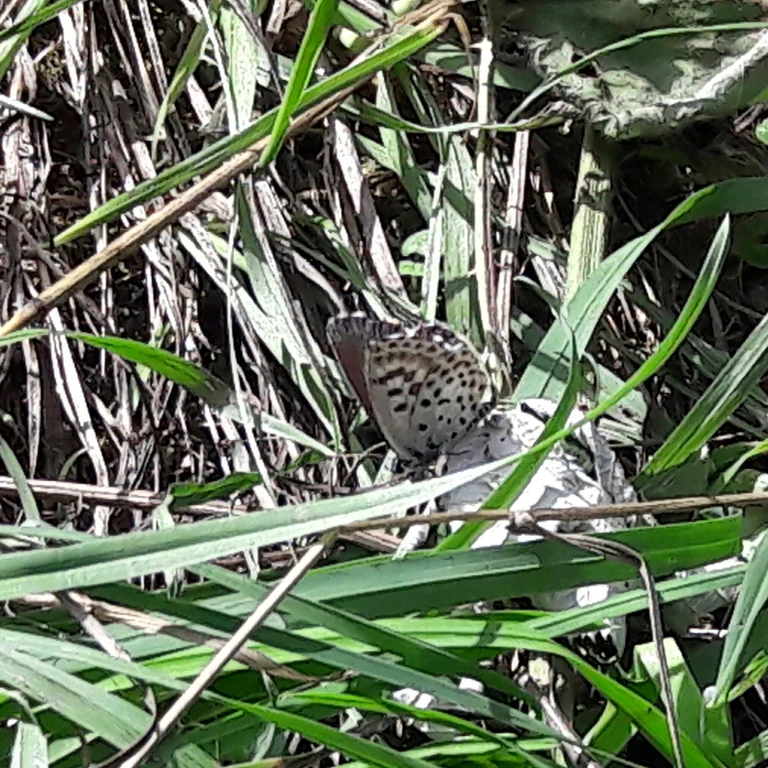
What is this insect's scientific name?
Scolitantides orion
